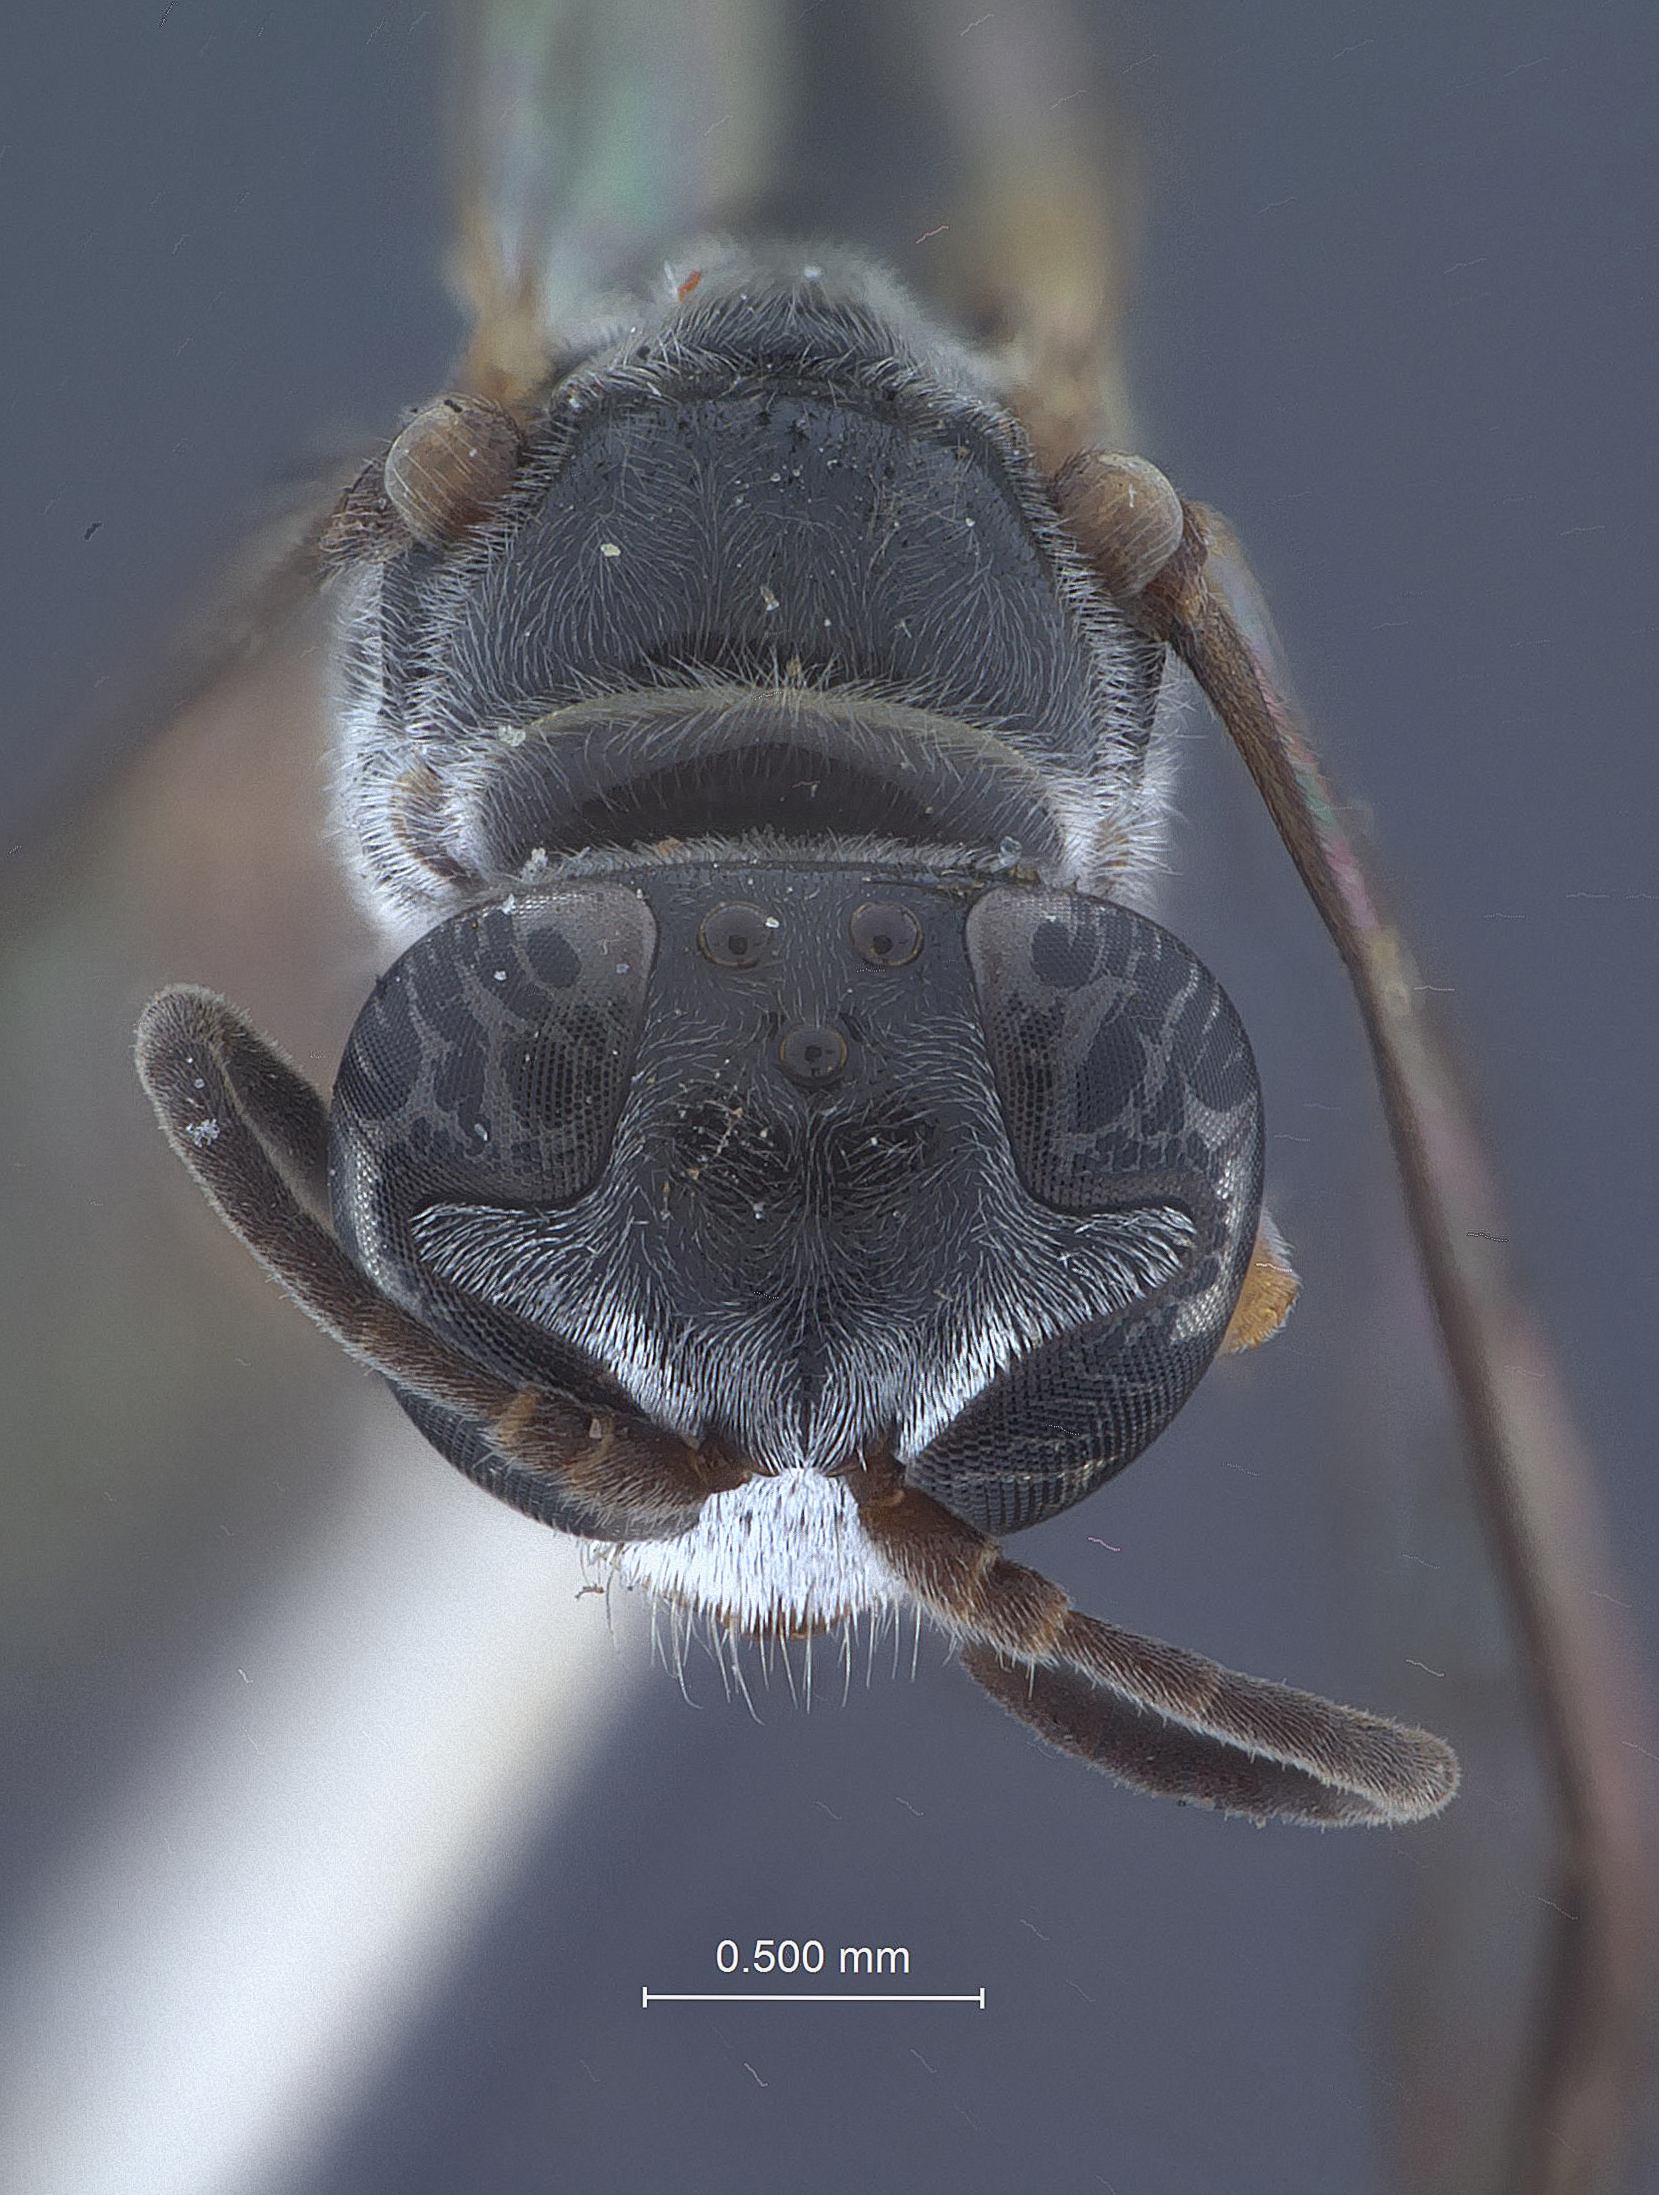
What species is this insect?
Trypoxylon rubrifemoratum
